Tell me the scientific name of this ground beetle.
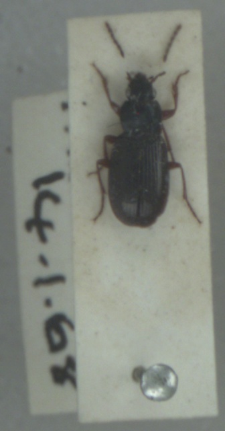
Pterostichus strenuus
